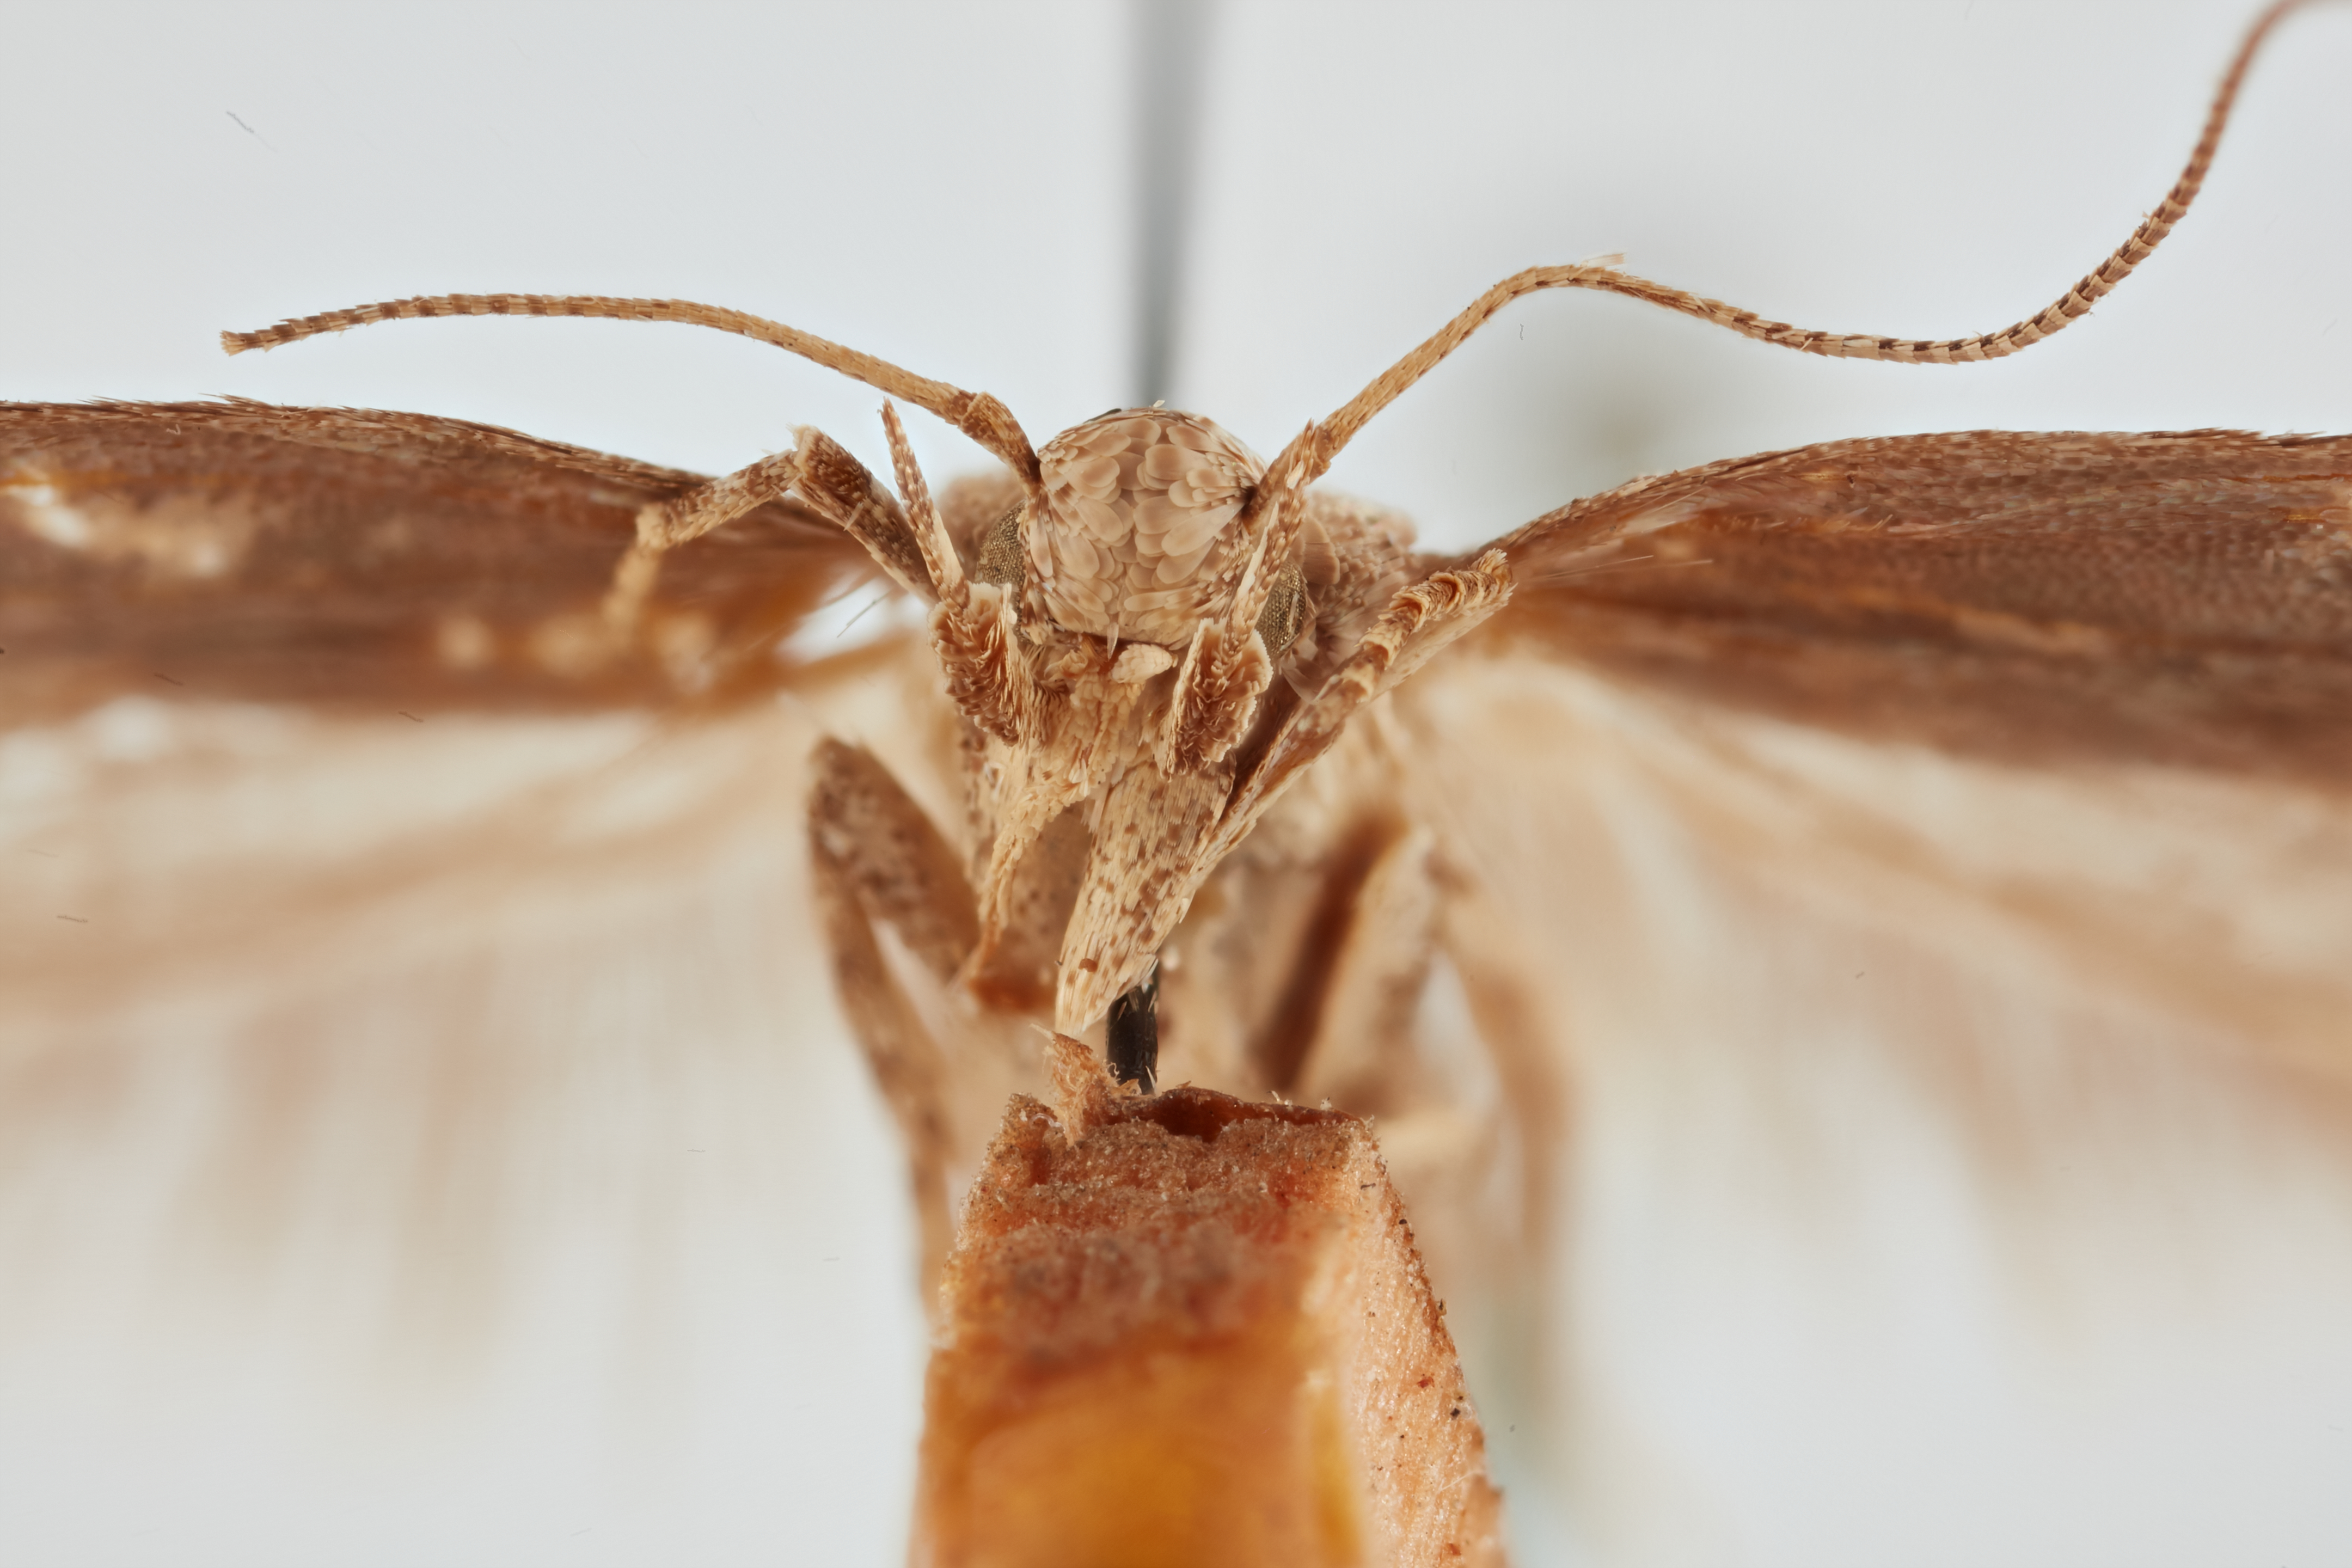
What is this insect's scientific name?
Phthorimaea operculella
